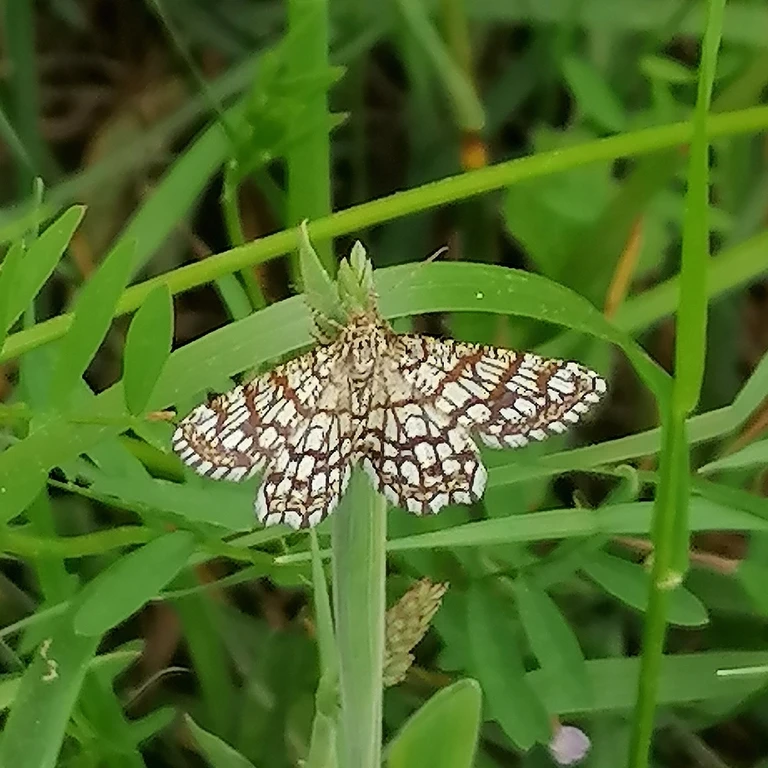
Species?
Chiasmia clathrata
